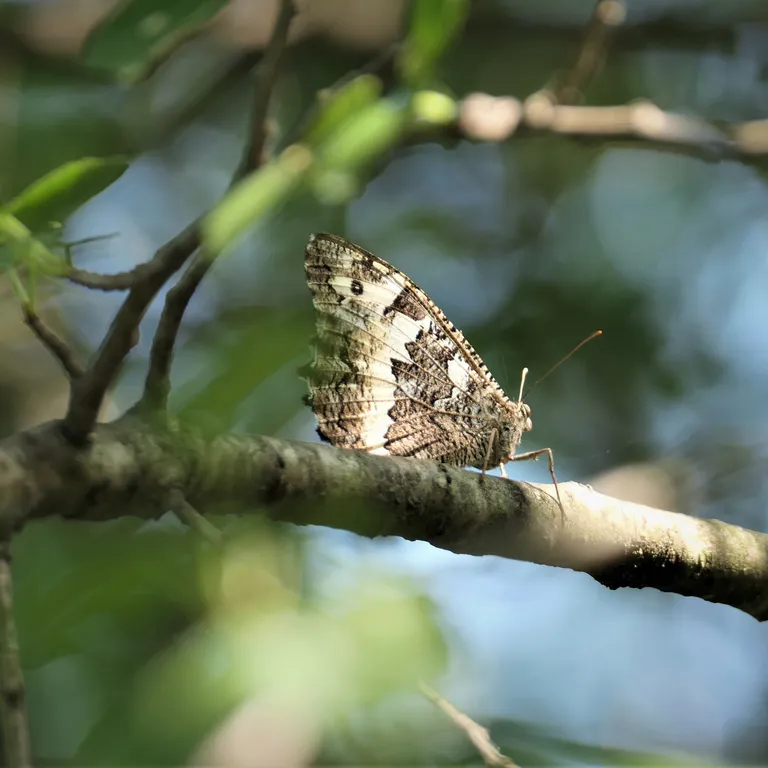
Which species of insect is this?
Brintesia circe
